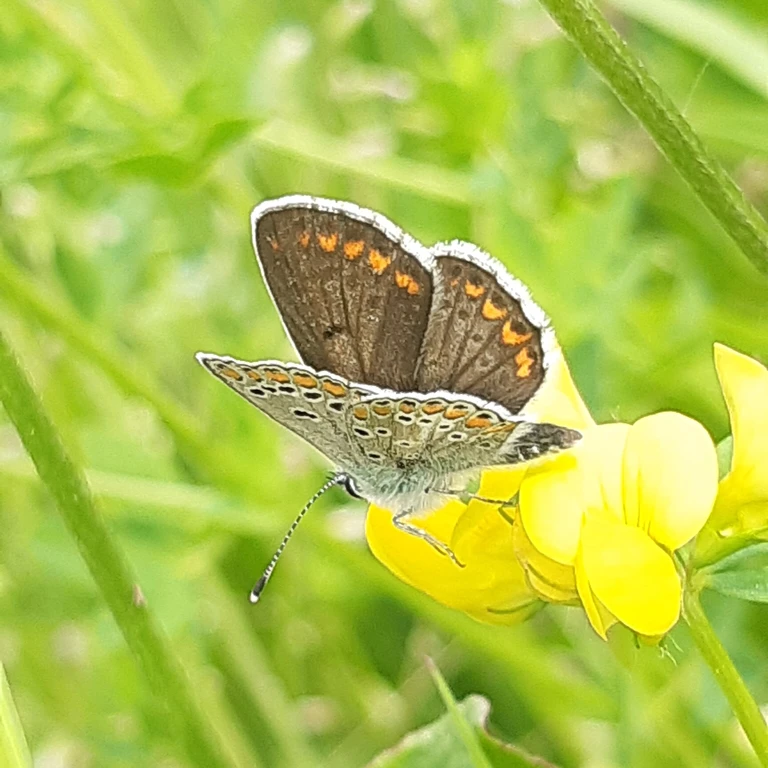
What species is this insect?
Aricia agestis/artaxerxes
